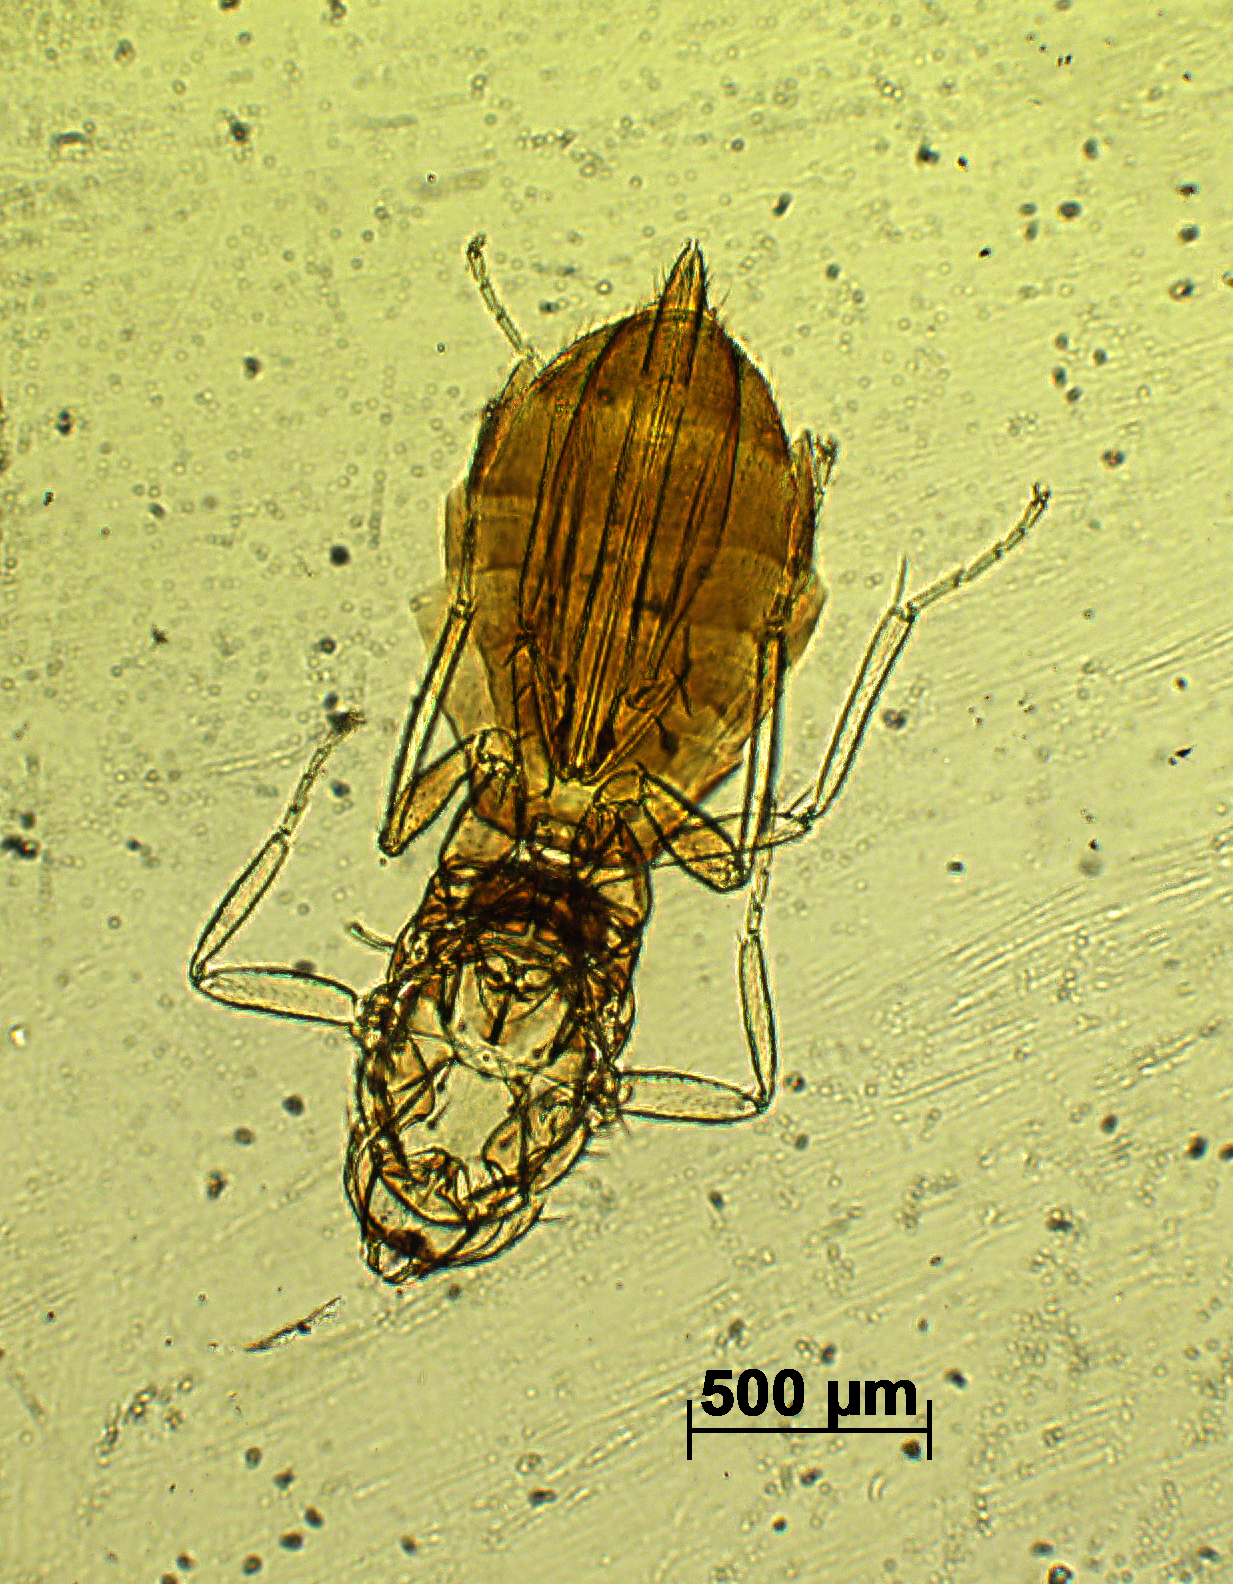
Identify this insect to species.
Scotolinx california
